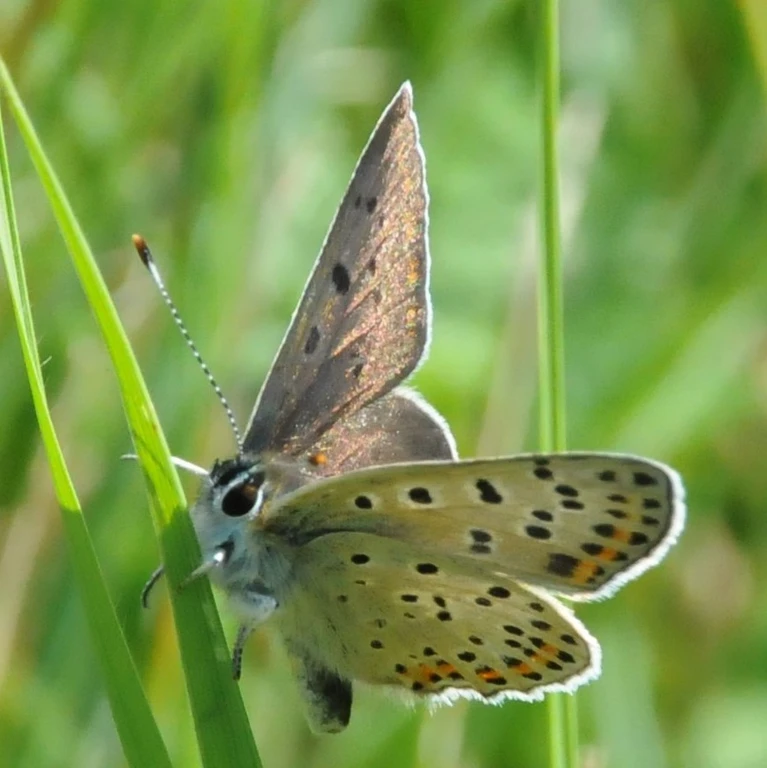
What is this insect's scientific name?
Lycaena tityrus (also Loweia tityrus)
